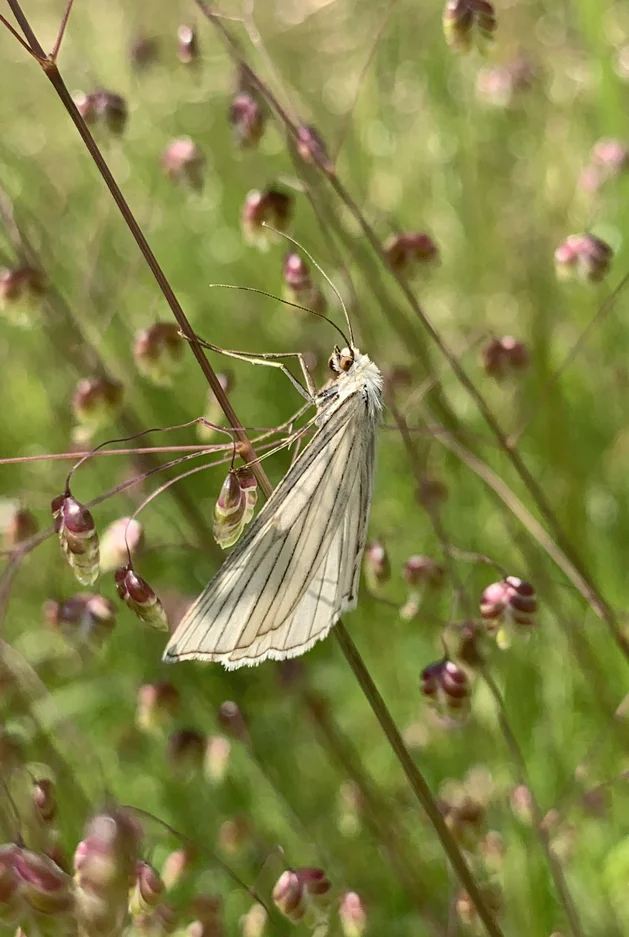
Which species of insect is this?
Siona lineata
